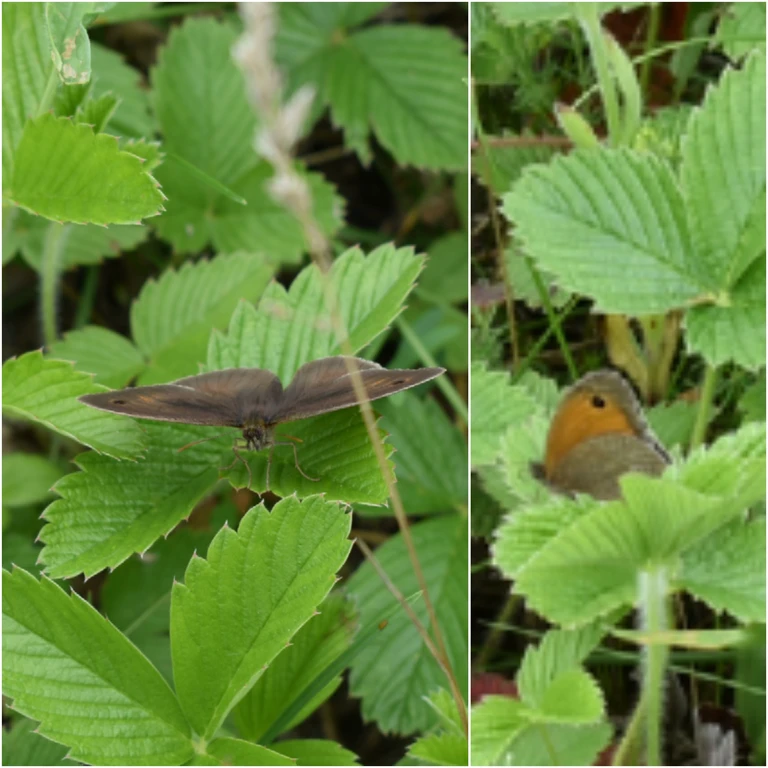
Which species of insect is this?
Maniola jurtina
